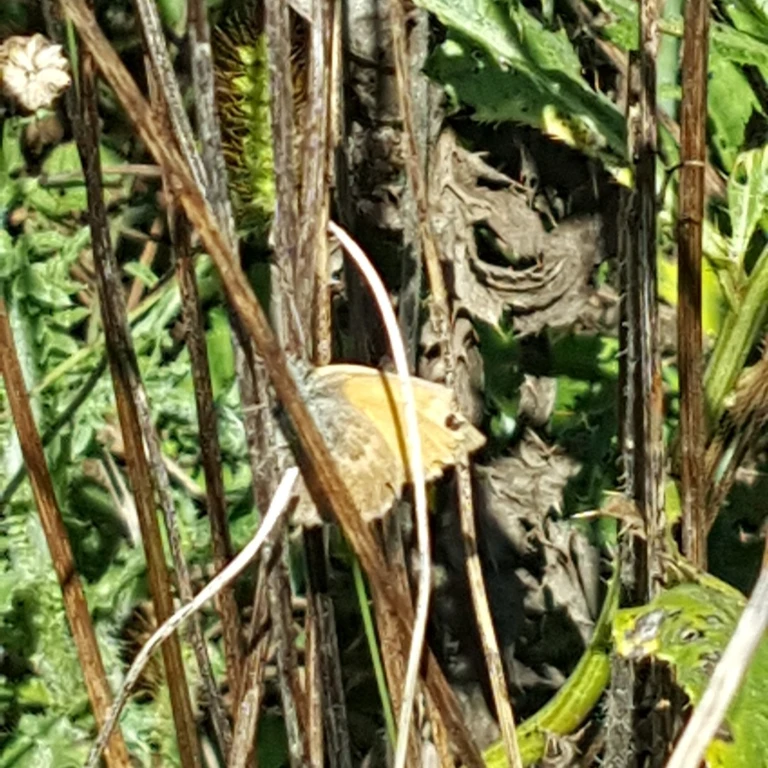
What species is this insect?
Coenonympha pamphilus
